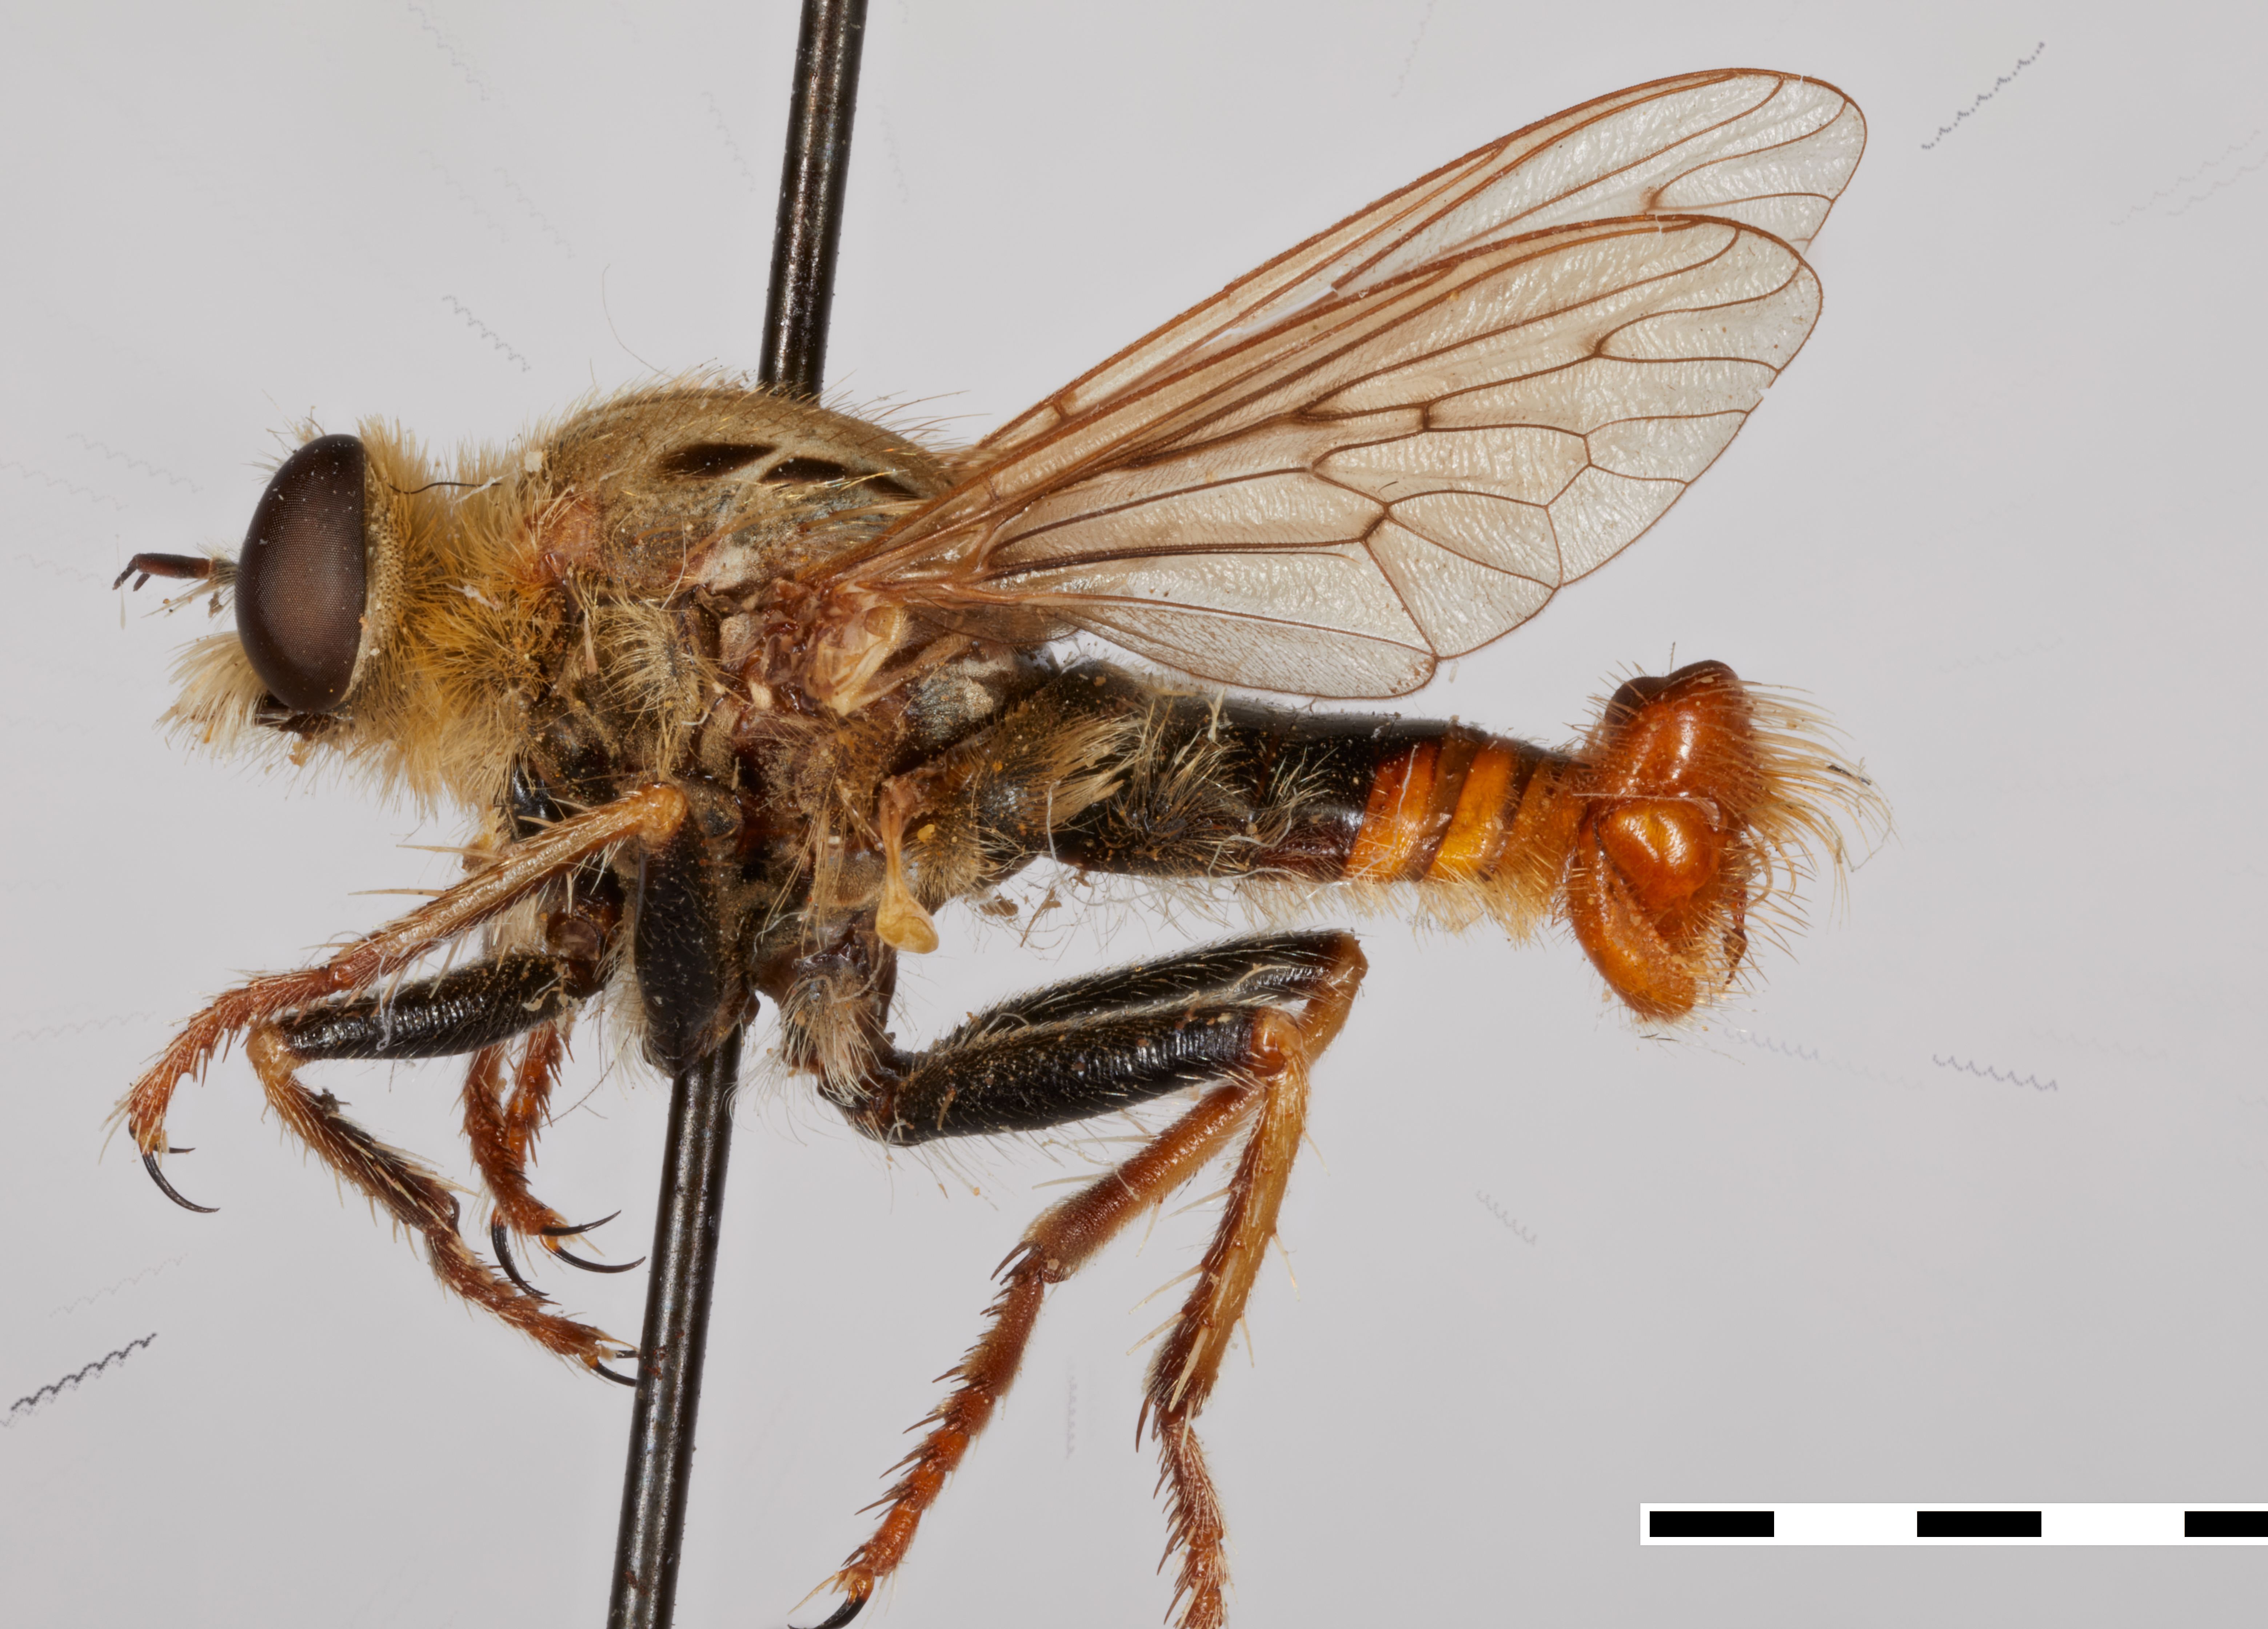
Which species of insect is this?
Aphamartania nana
